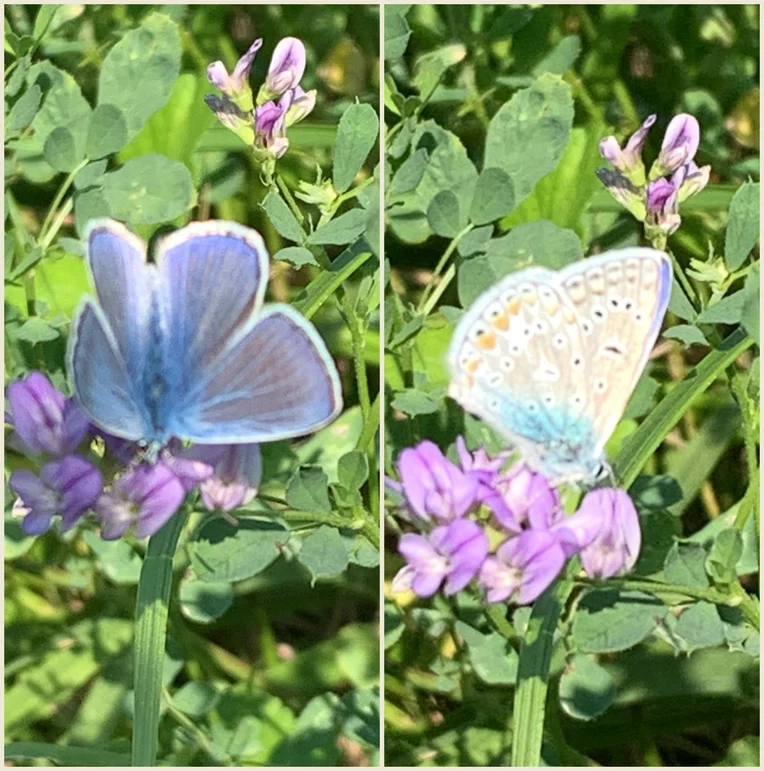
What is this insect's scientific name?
Polyommatus icarus
